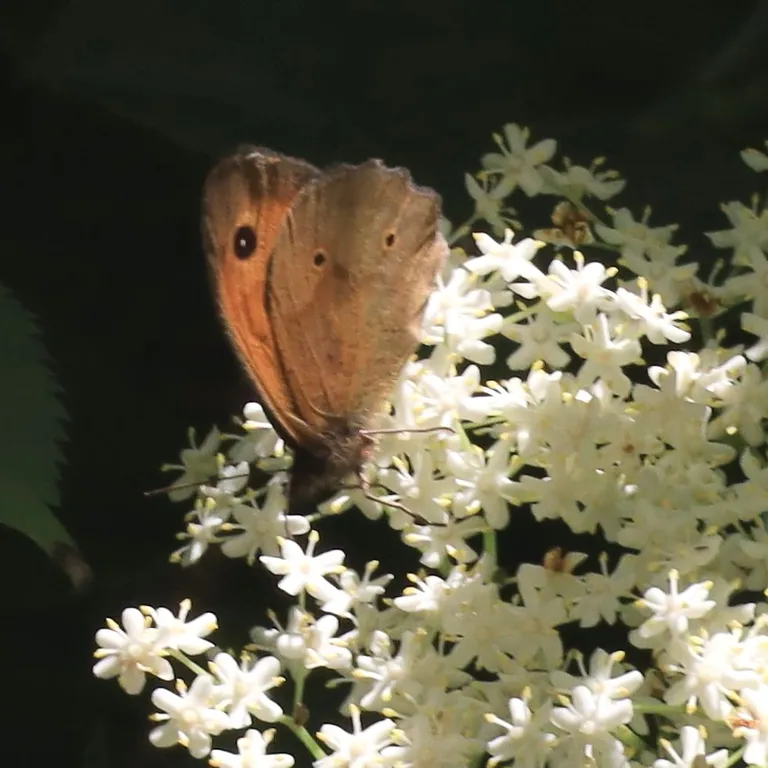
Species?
Maniola jurtina
